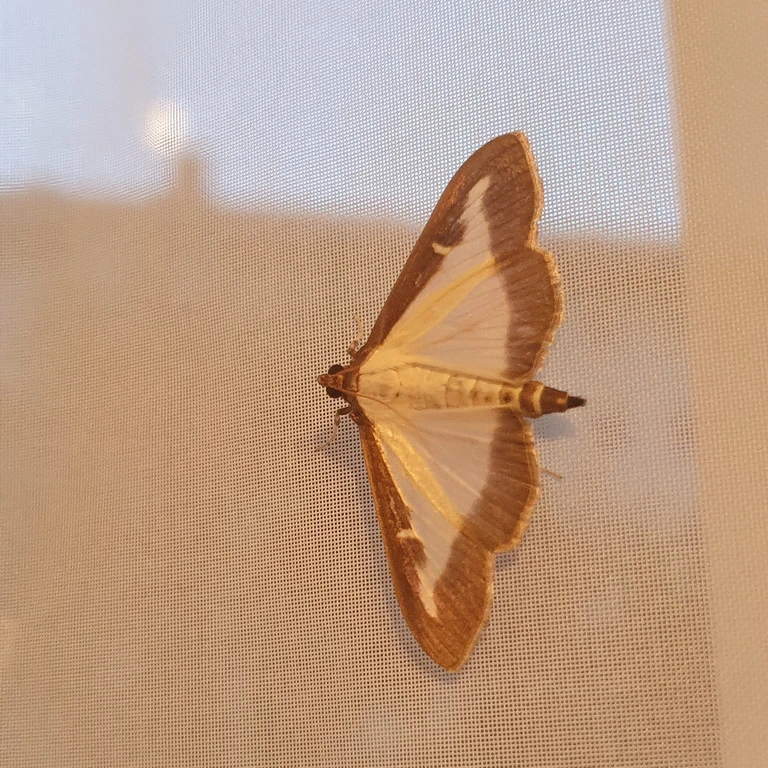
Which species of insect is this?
Cydalima perspectalis
